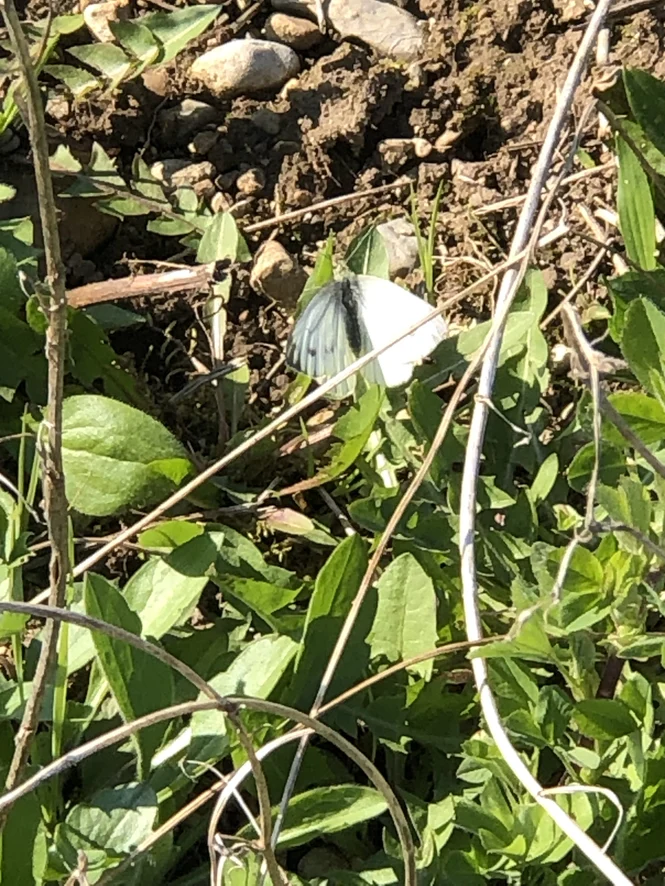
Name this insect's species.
Pieris napi
